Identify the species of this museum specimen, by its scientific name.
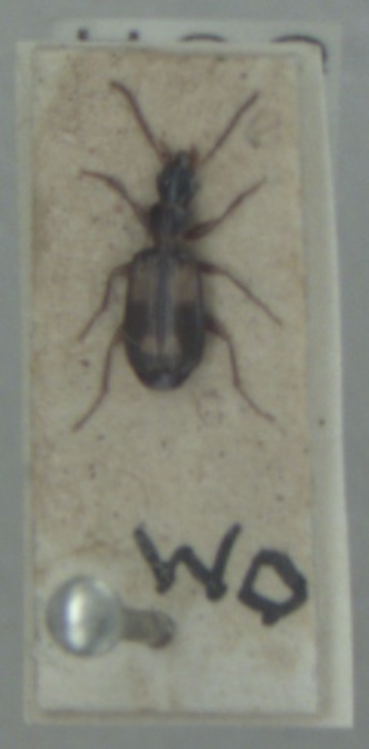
Calodromius spilotus
